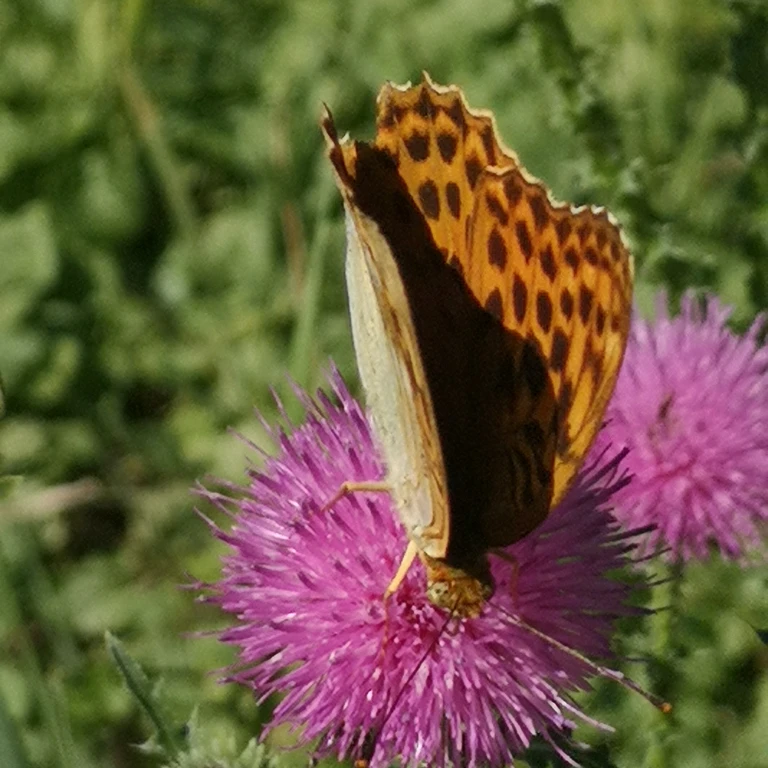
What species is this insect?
Argynnis paphia
